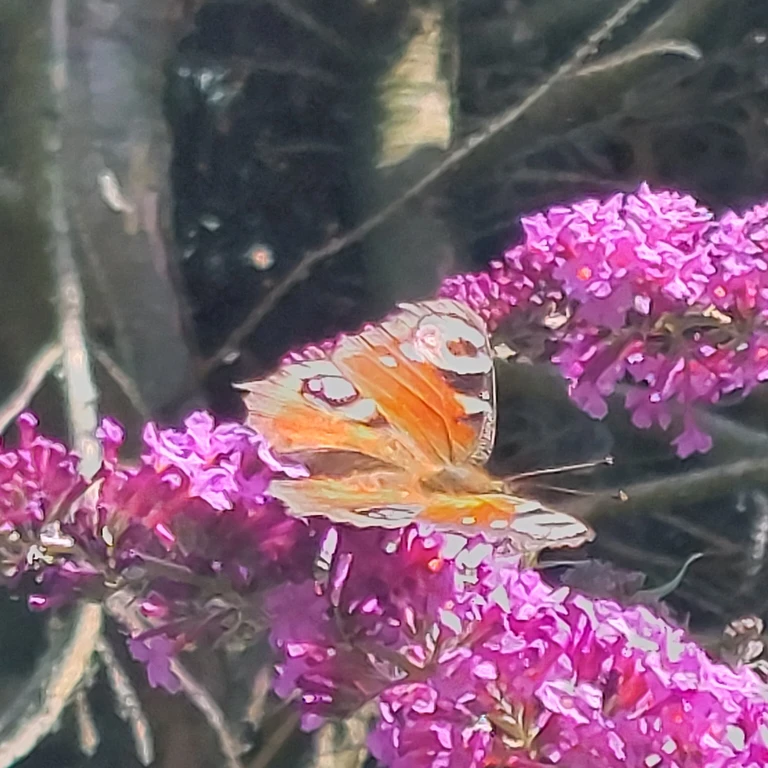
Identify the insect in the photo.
Aglais io
